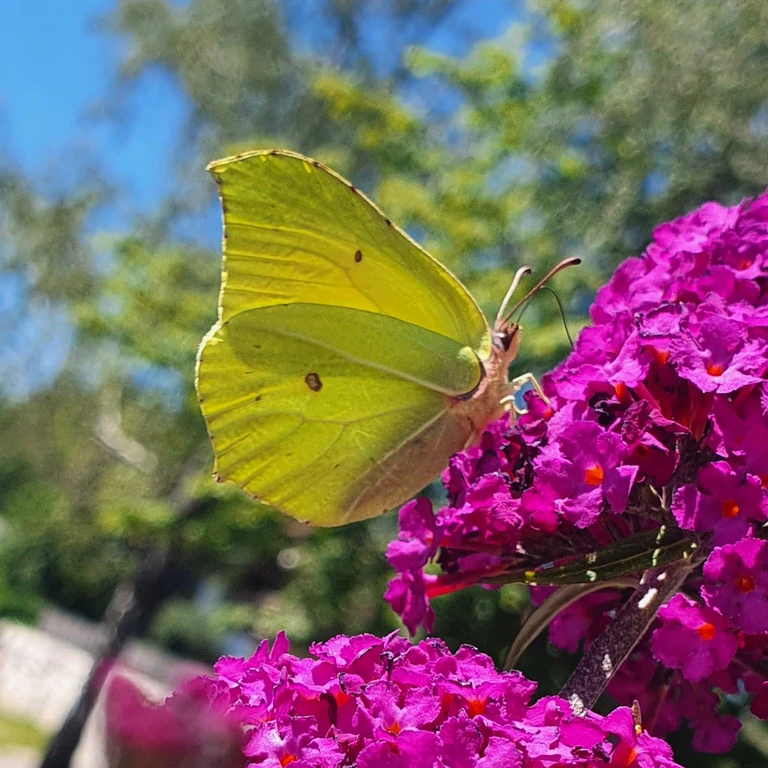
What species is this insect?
Gonepteryx rhamni
